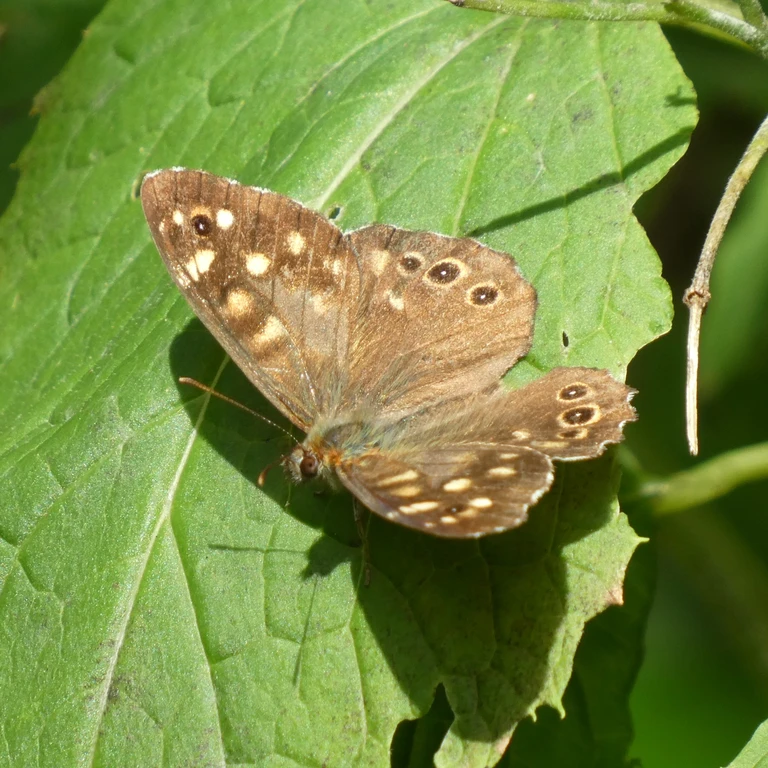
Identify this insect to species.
Pararge aegeria
